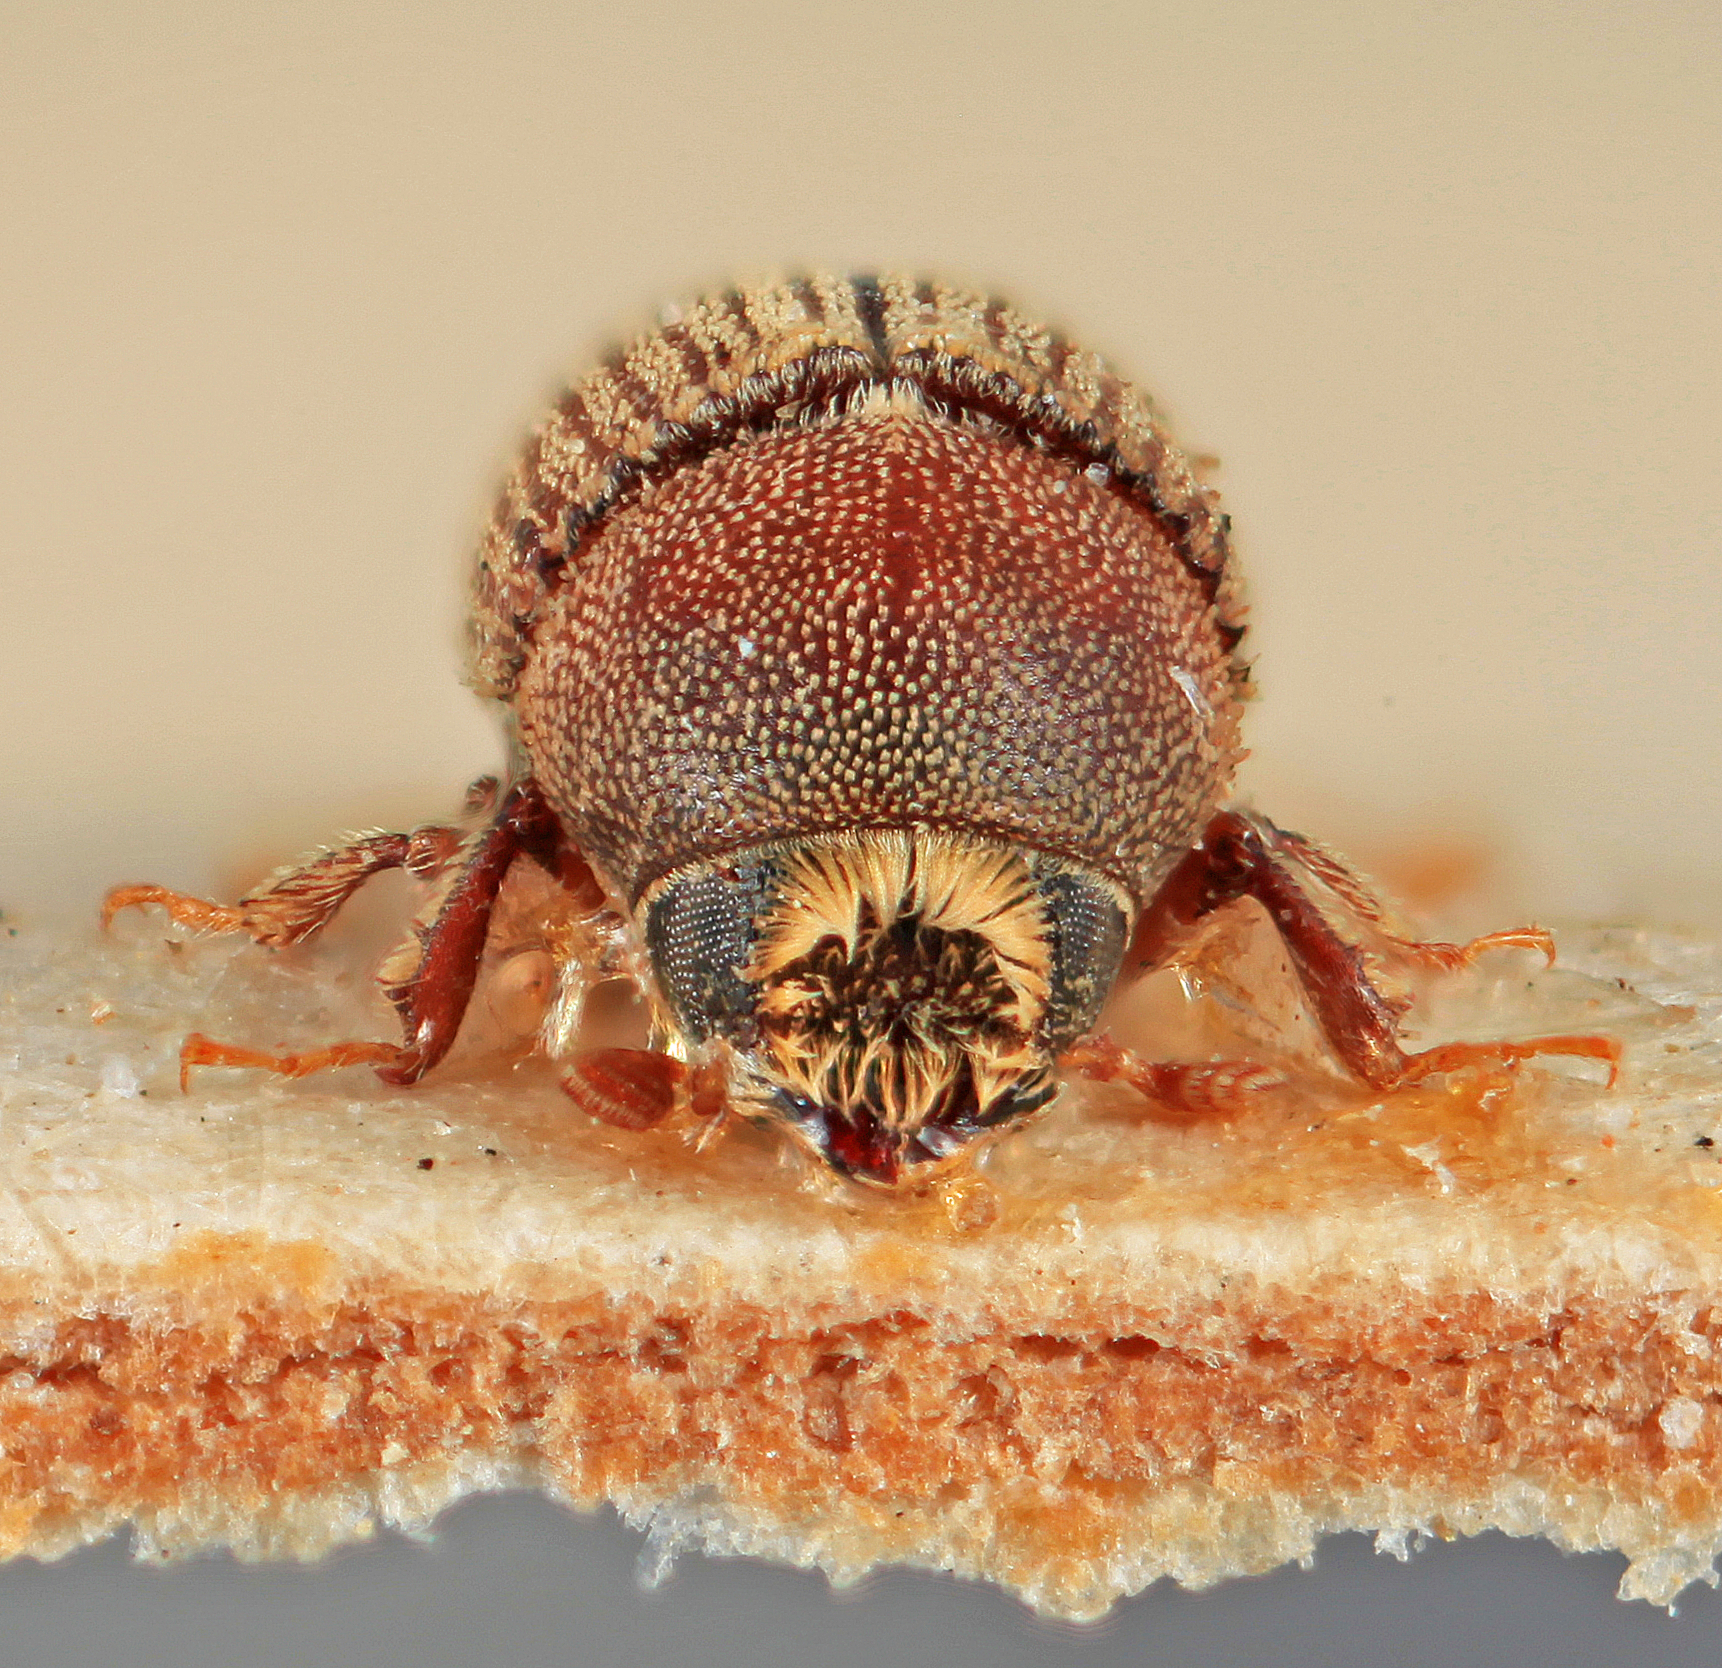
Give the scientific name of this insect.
Carphoborus latus
